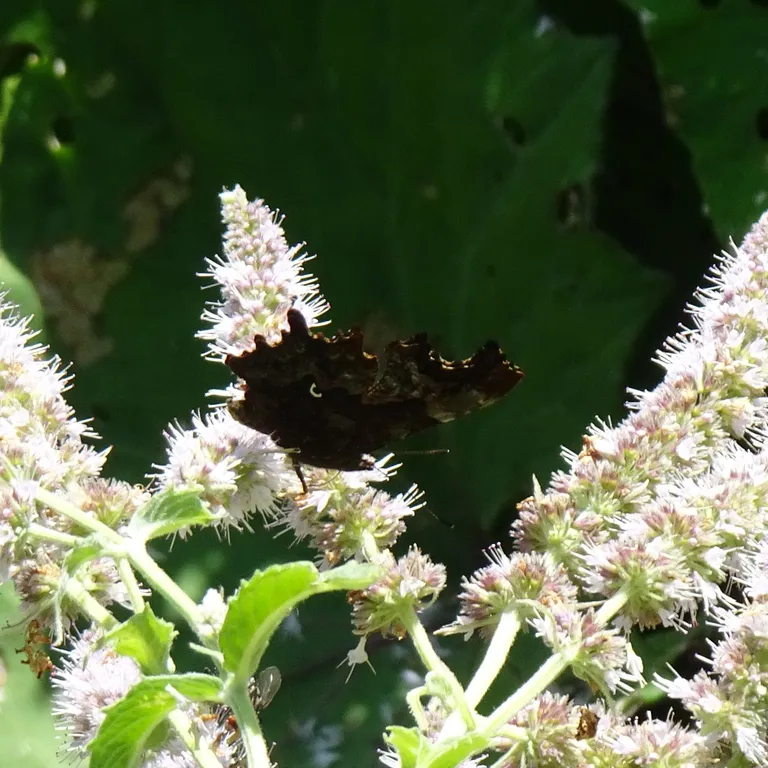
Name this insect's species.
Polygonia c-album
